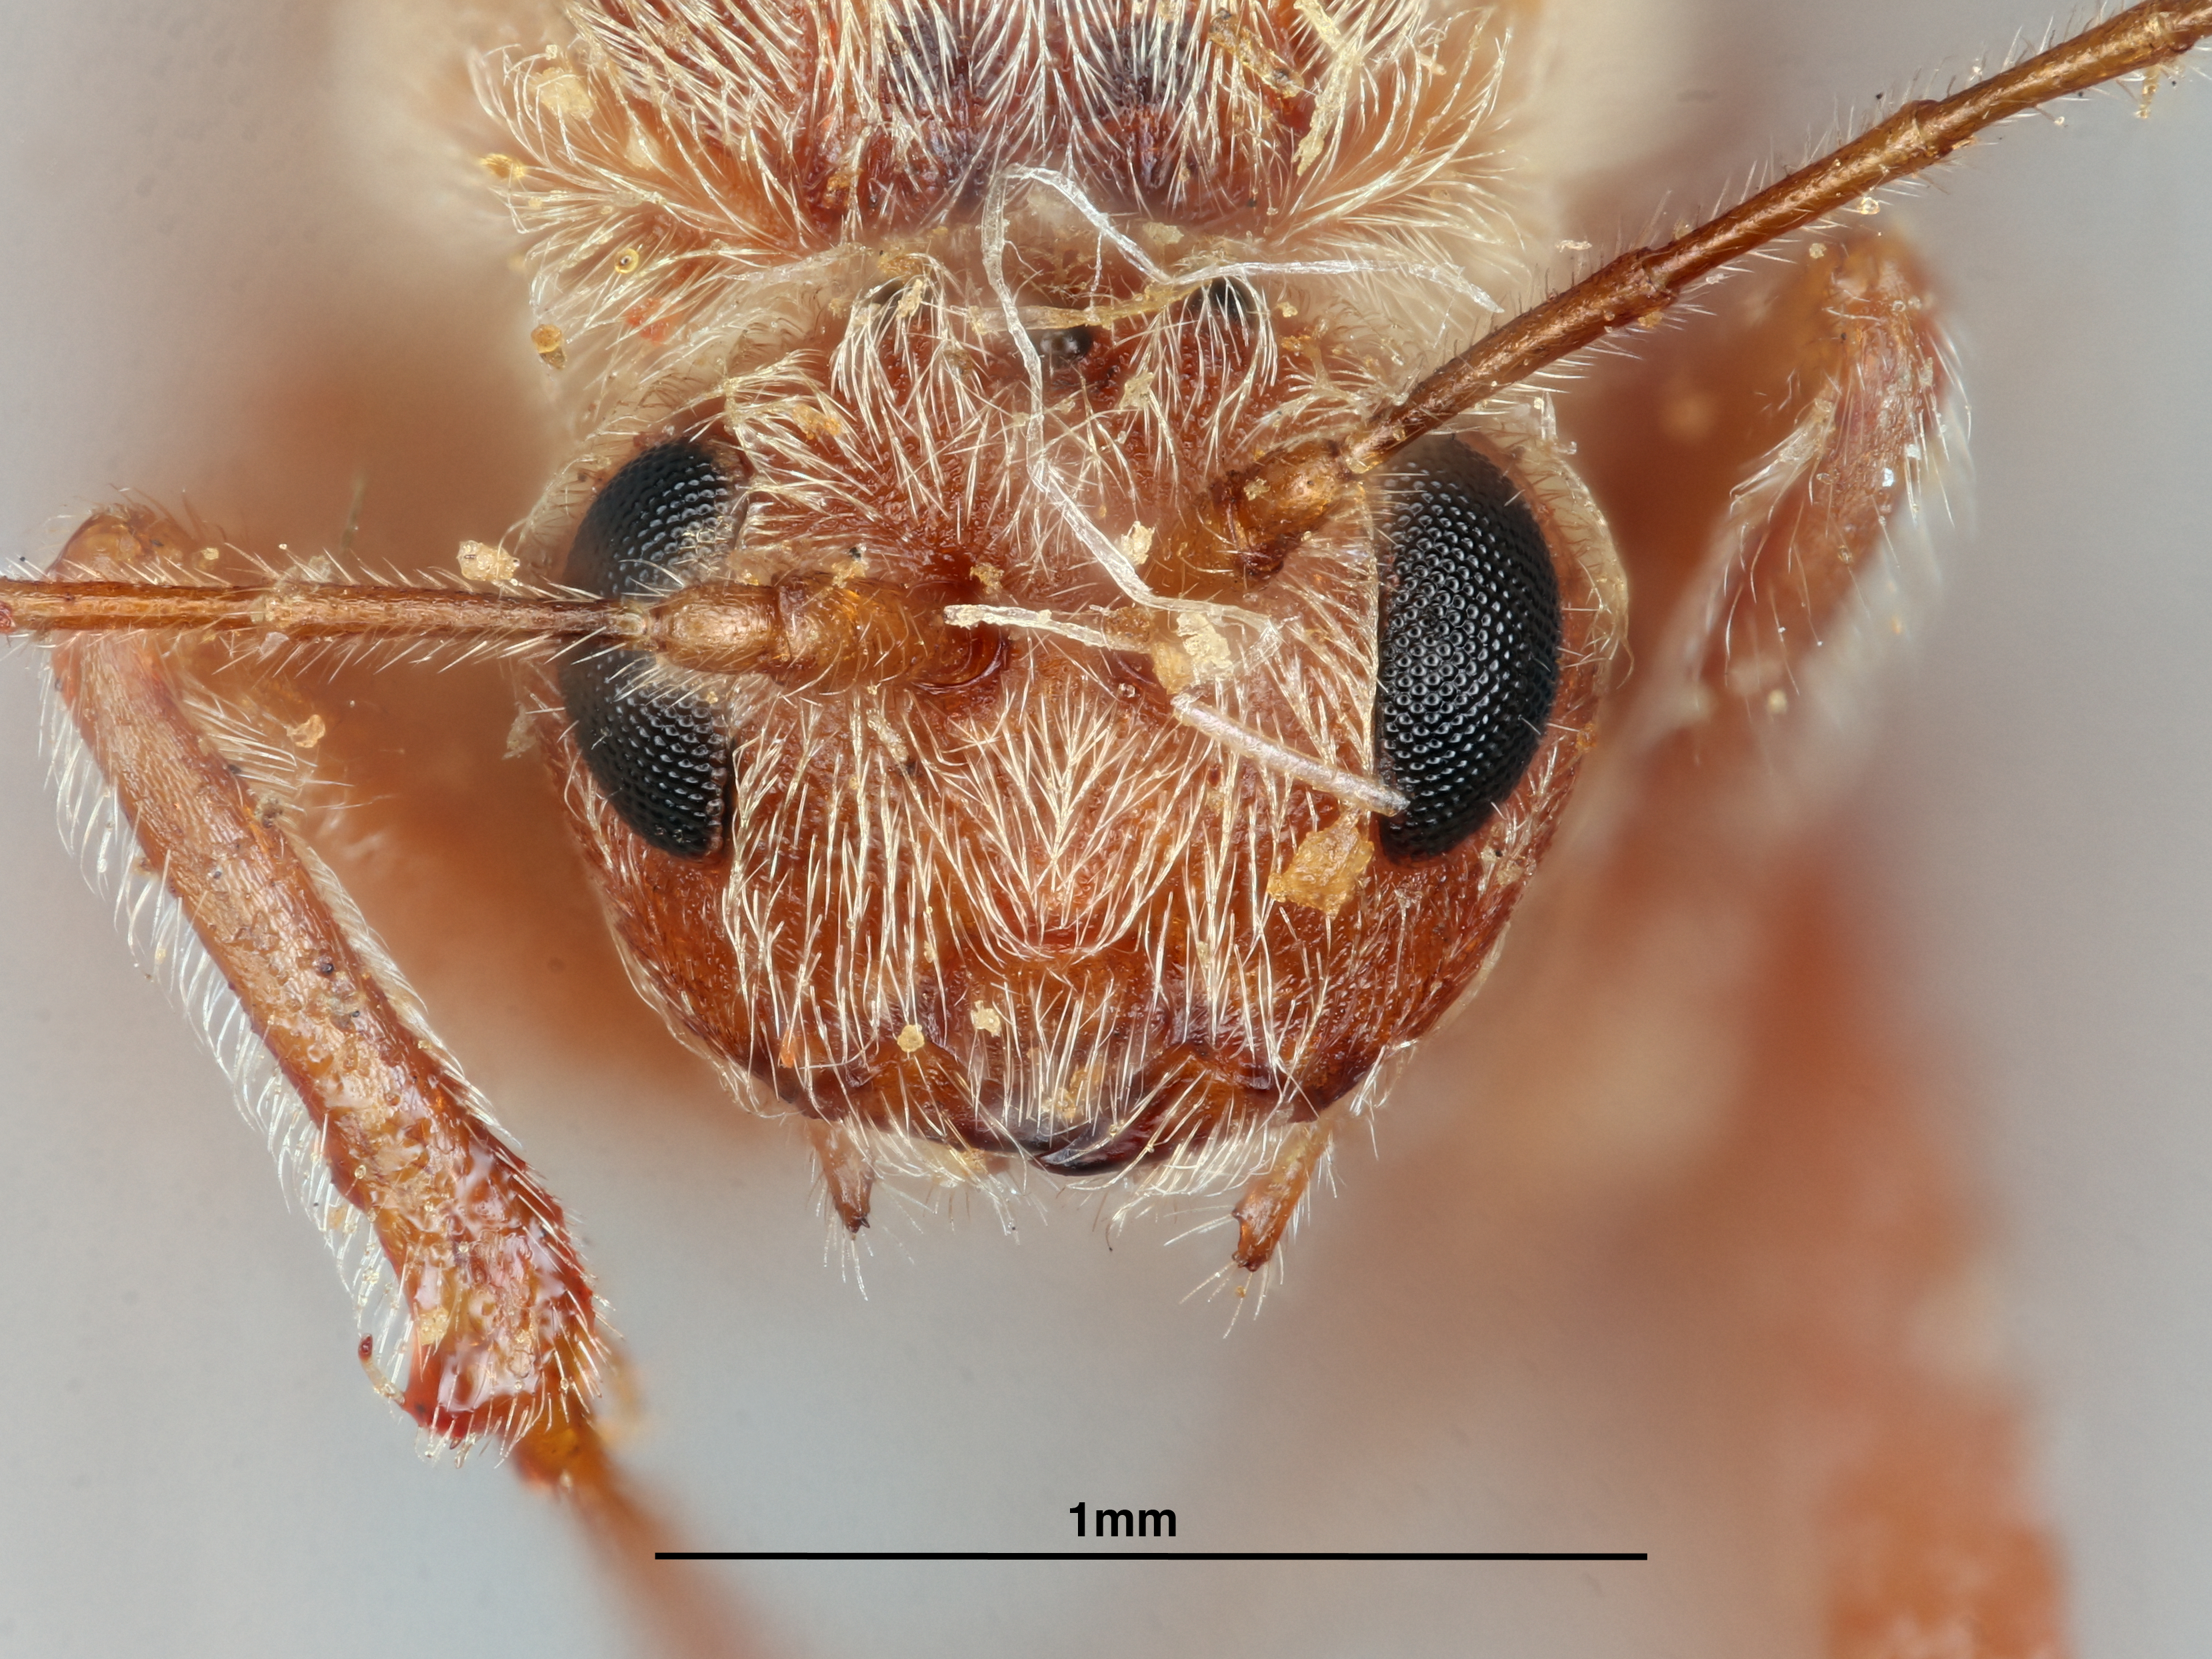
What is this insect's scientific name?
Cynips maculosa
